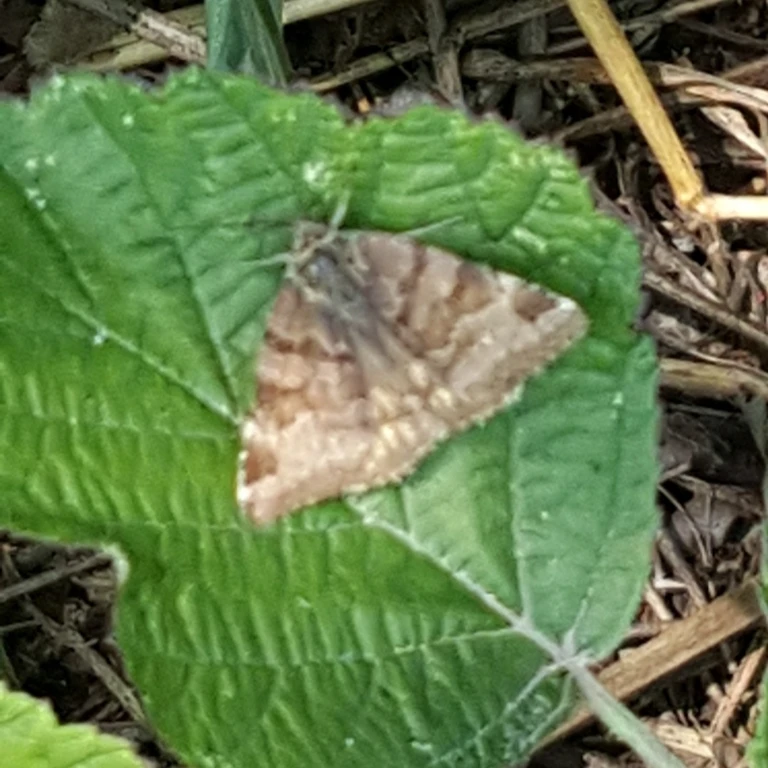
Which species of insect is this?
Euclidia glyphica
